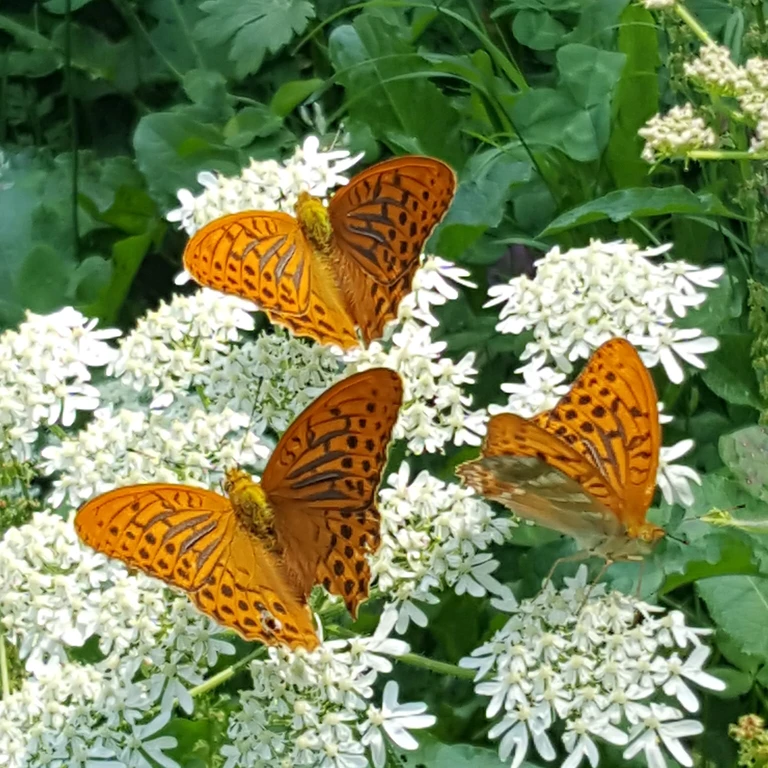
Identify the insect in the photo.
Argynnis paphia
